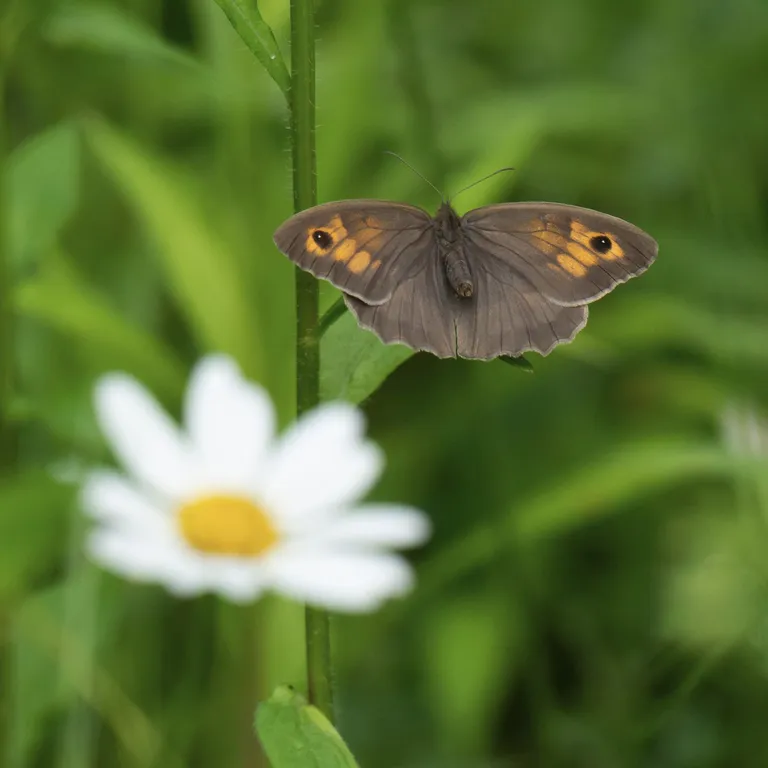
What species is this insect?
Maniola jurtina
